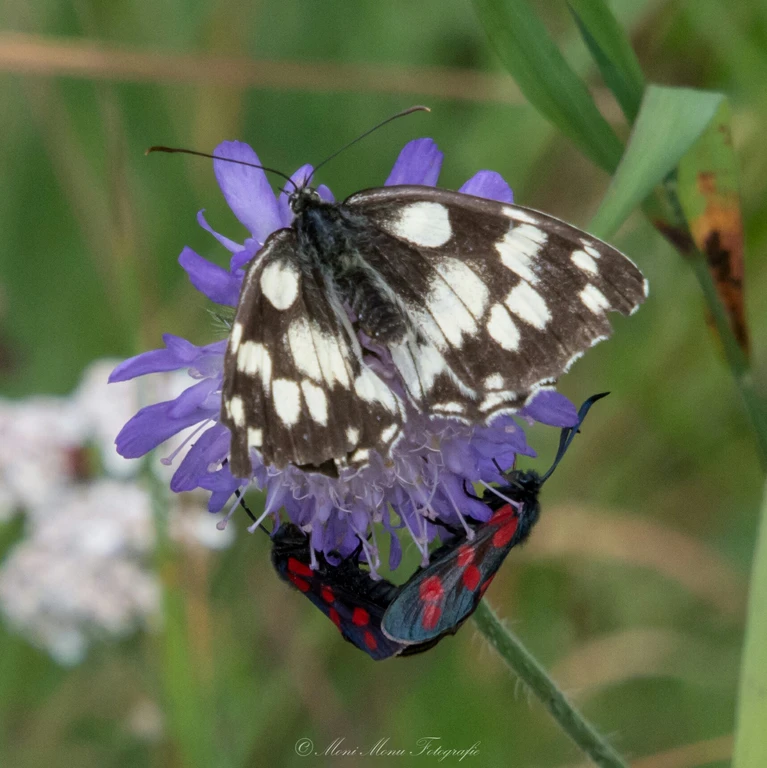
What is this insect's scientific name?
Melanargia galathea
